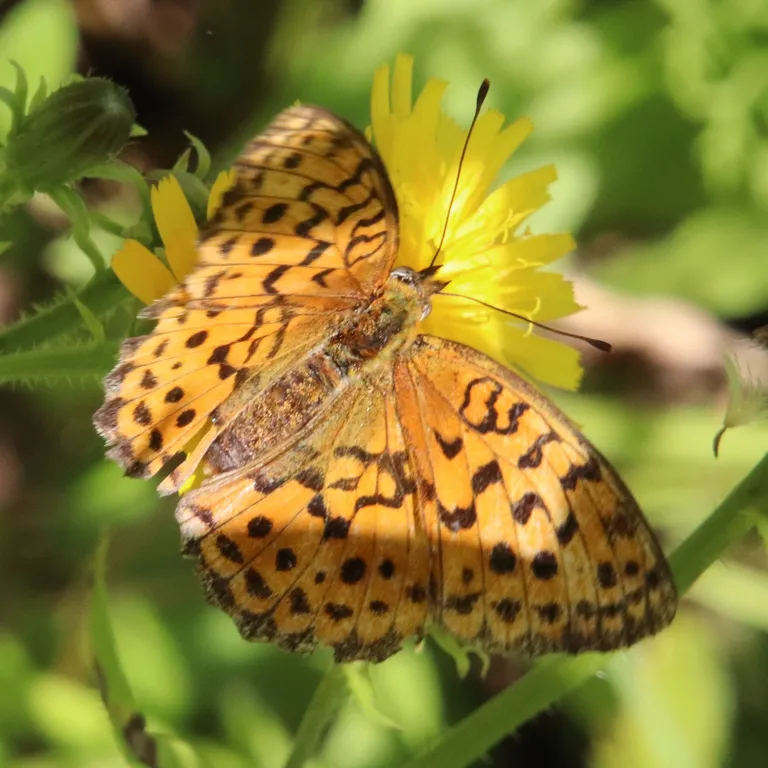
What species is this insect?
Brenthis daphne
